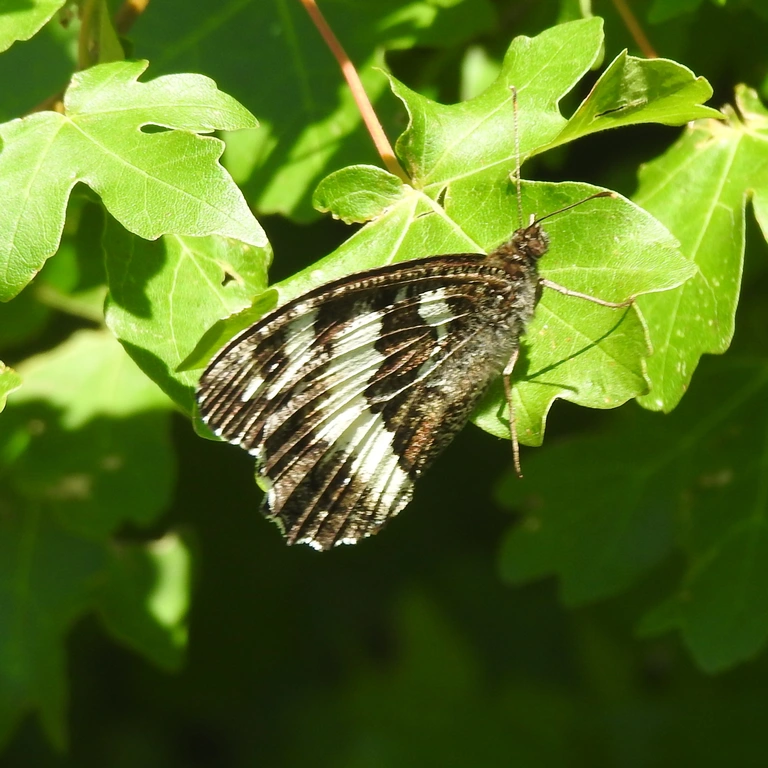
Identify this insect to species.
Brintesia circe
